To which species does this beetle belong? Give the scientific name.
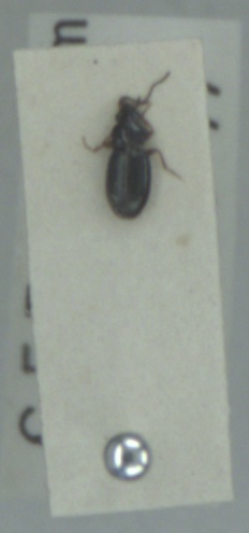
Bembidion obtusum
